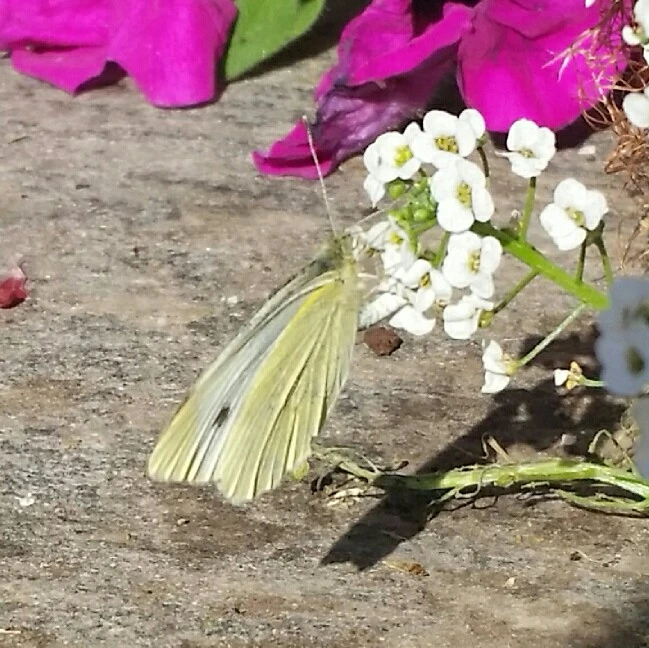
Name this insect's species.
Pieris rapae
